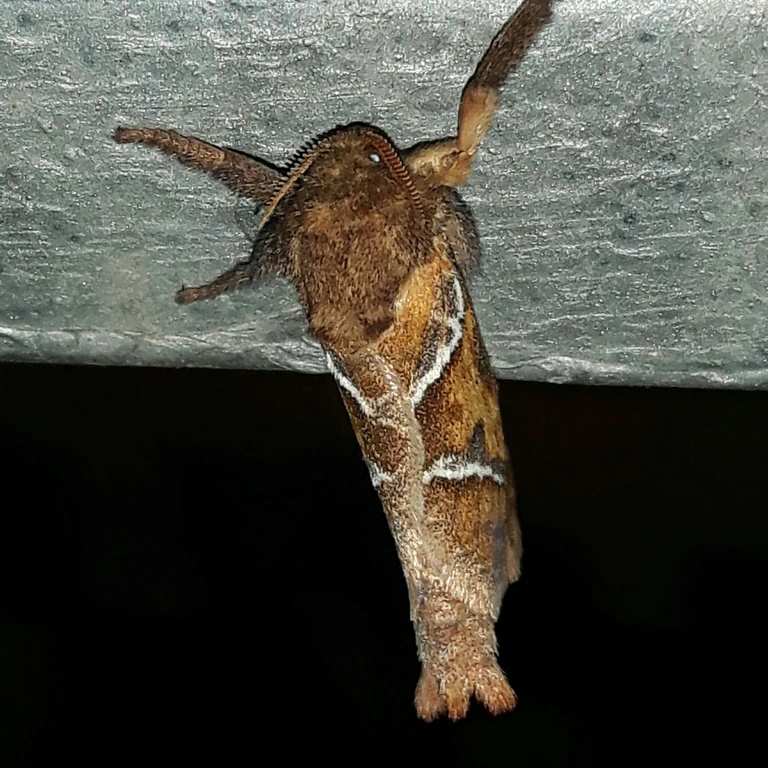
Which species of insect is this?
Triodia sylvina
